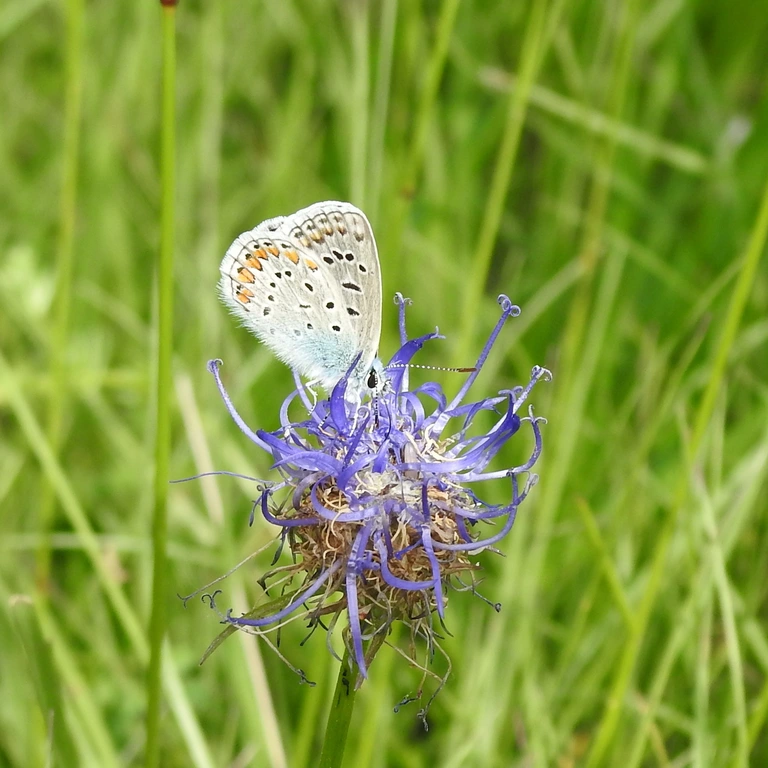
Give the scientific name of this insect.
Polyommatus icarus
